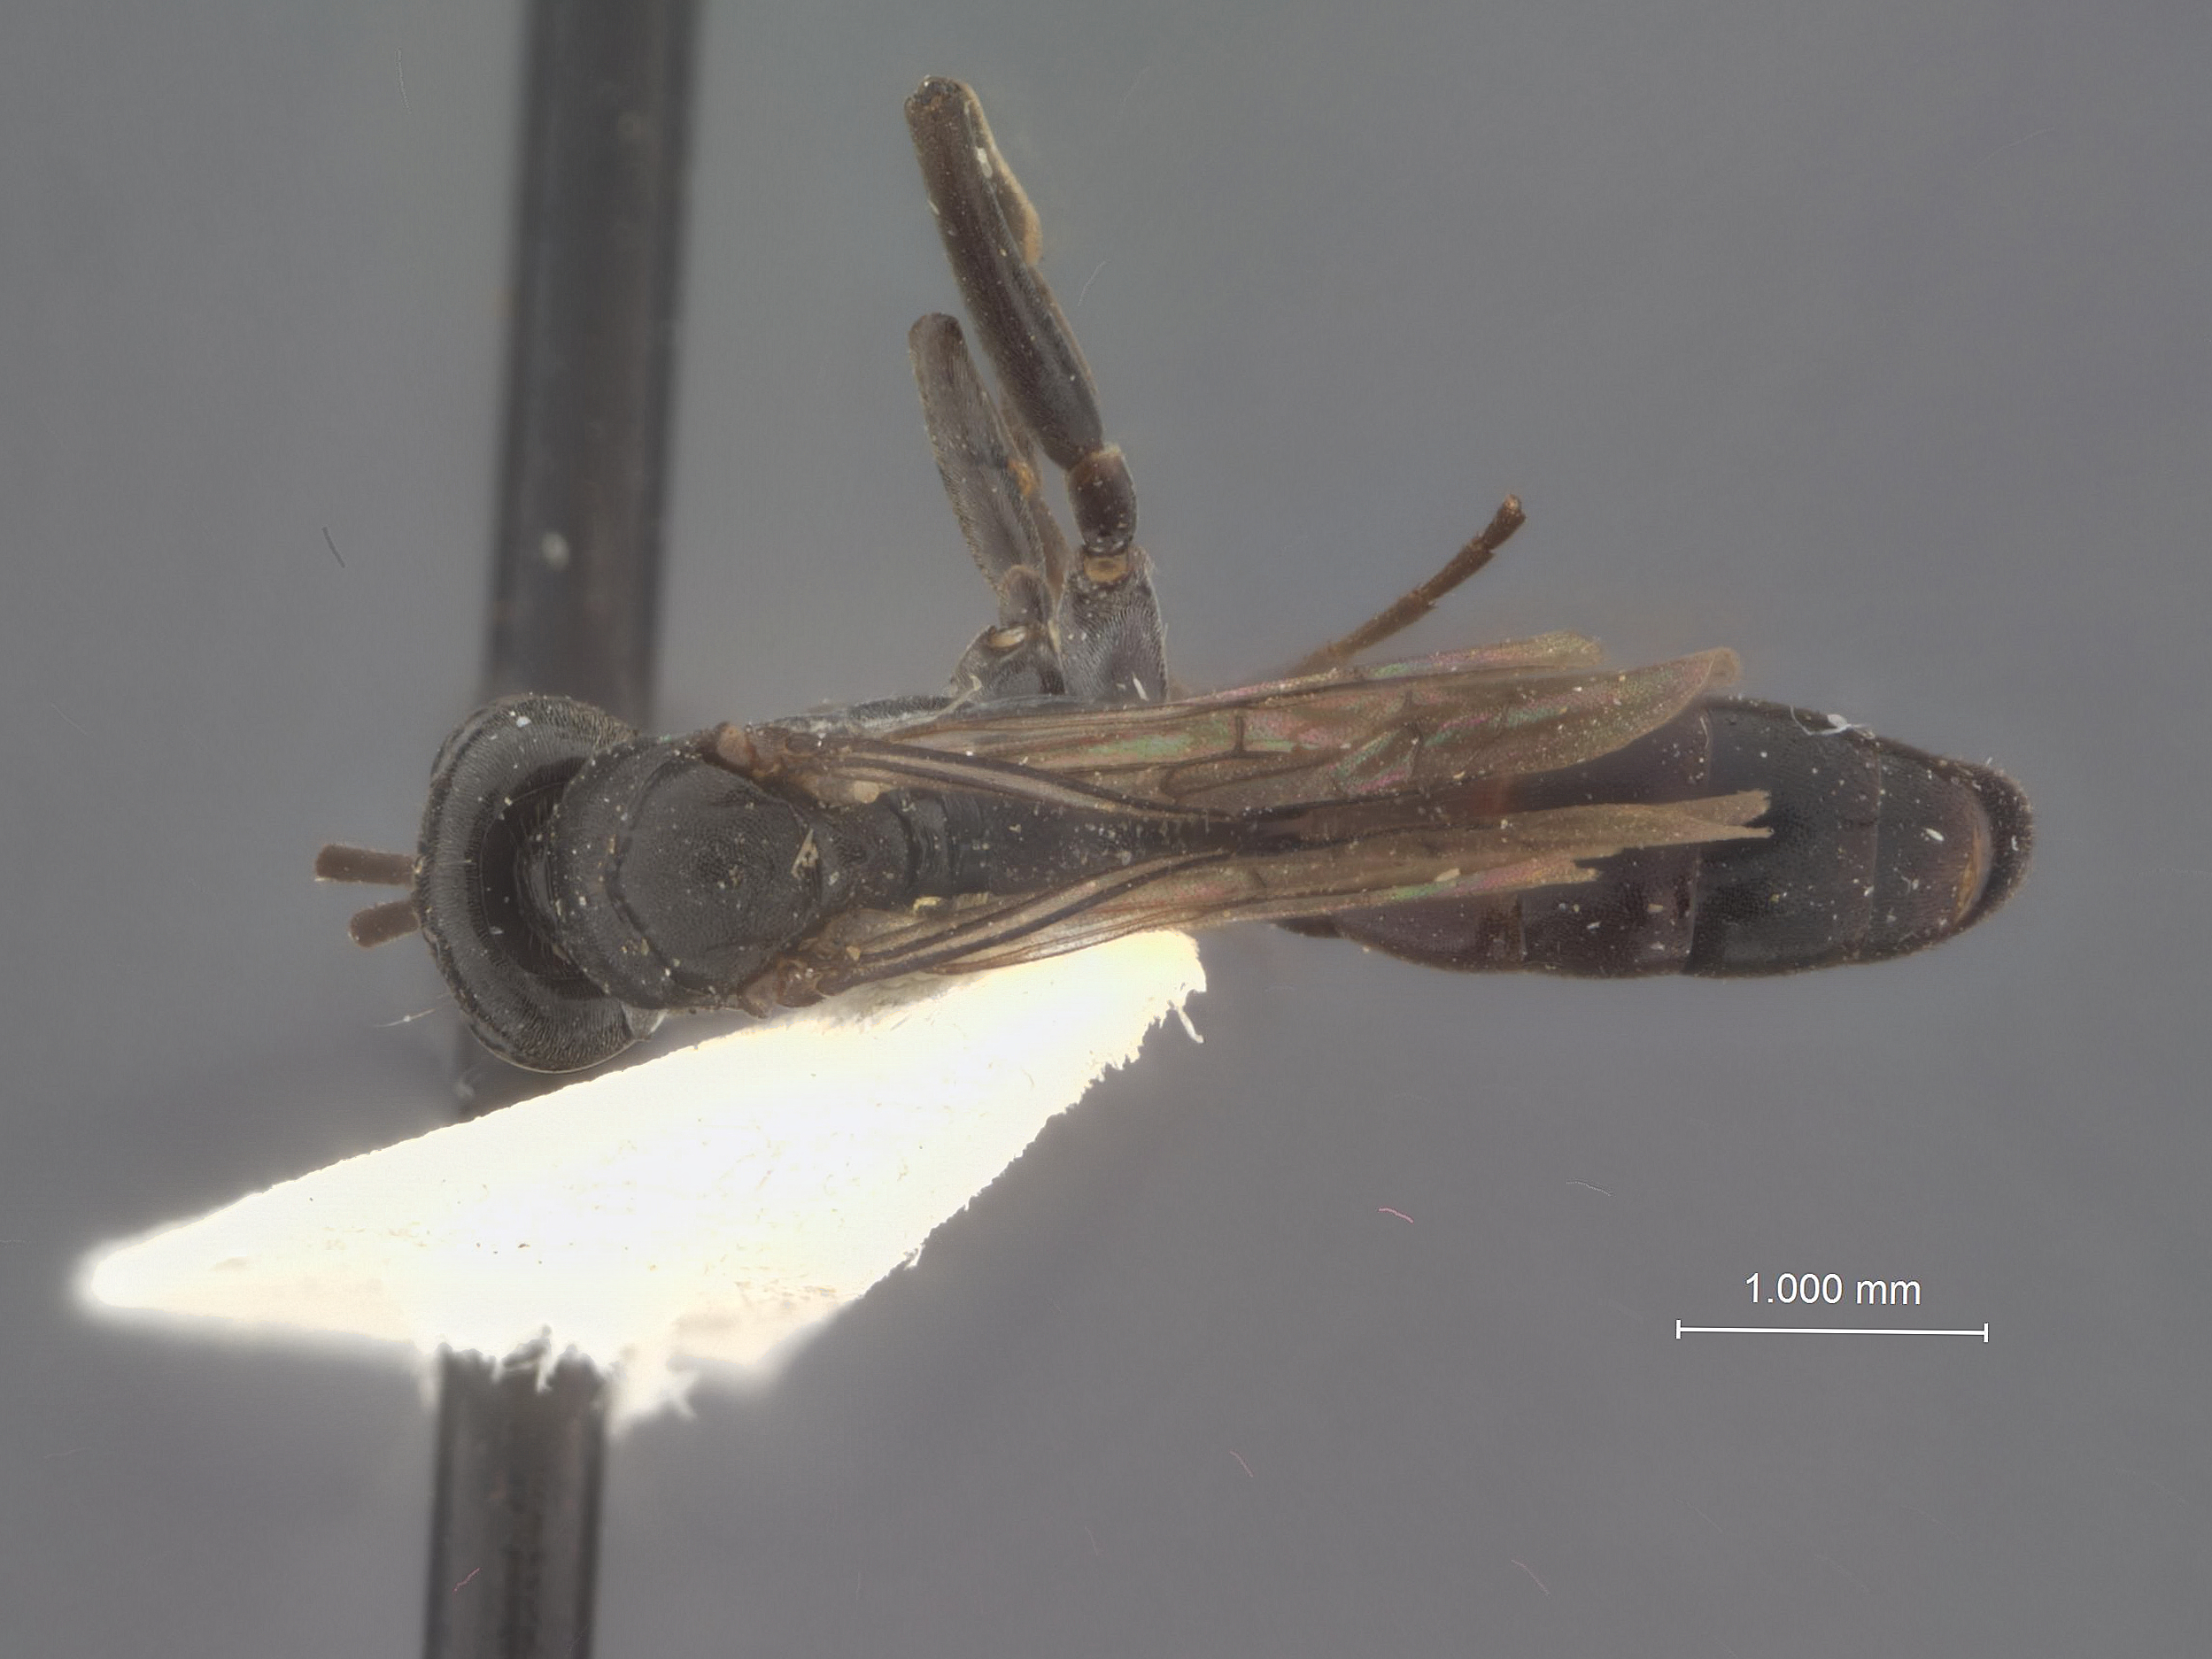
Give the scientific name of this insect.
Priocnemis notha
